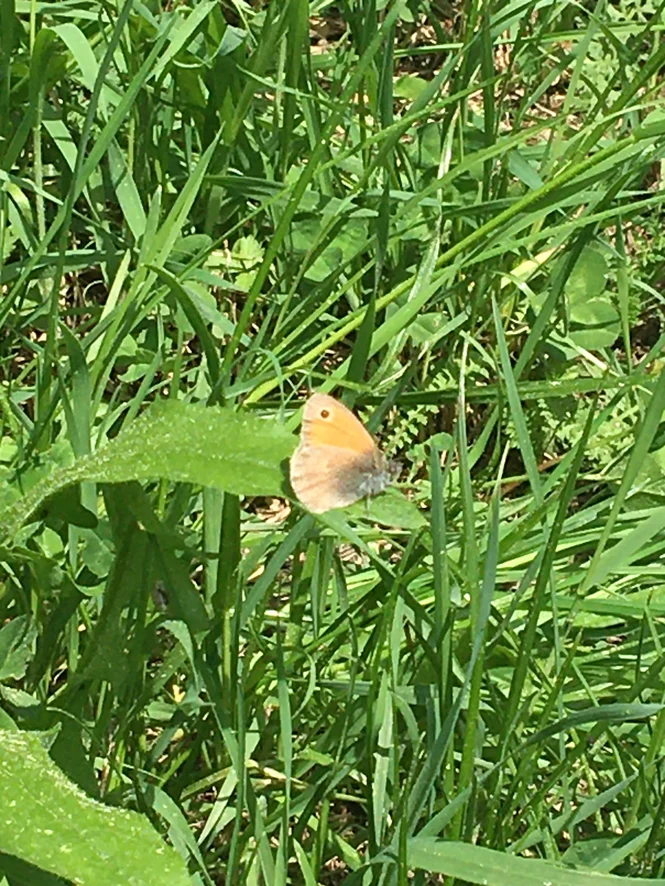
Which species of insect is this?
Coenonympha pamphilus
